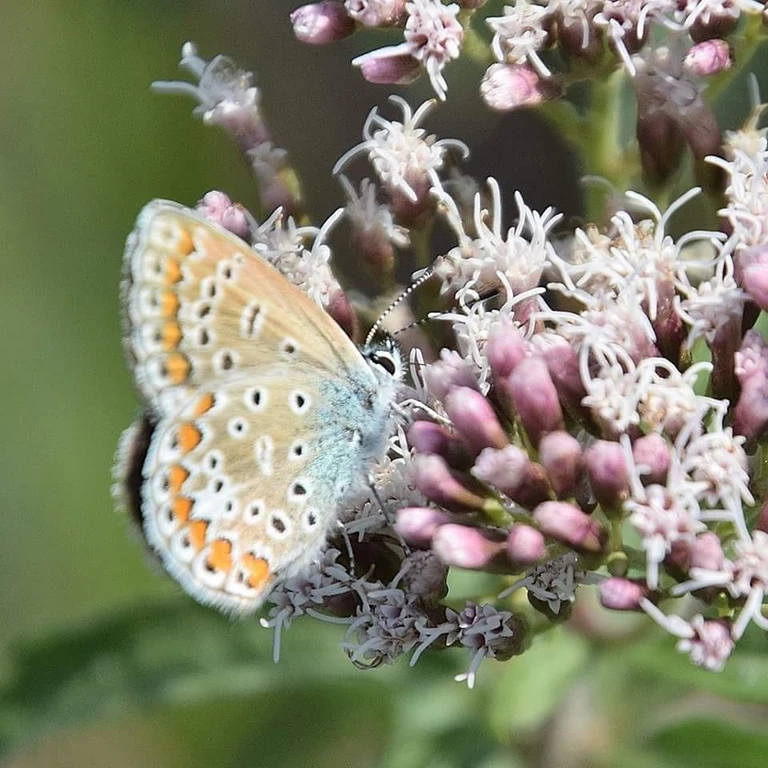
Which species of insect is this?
Polyommatus icarus
